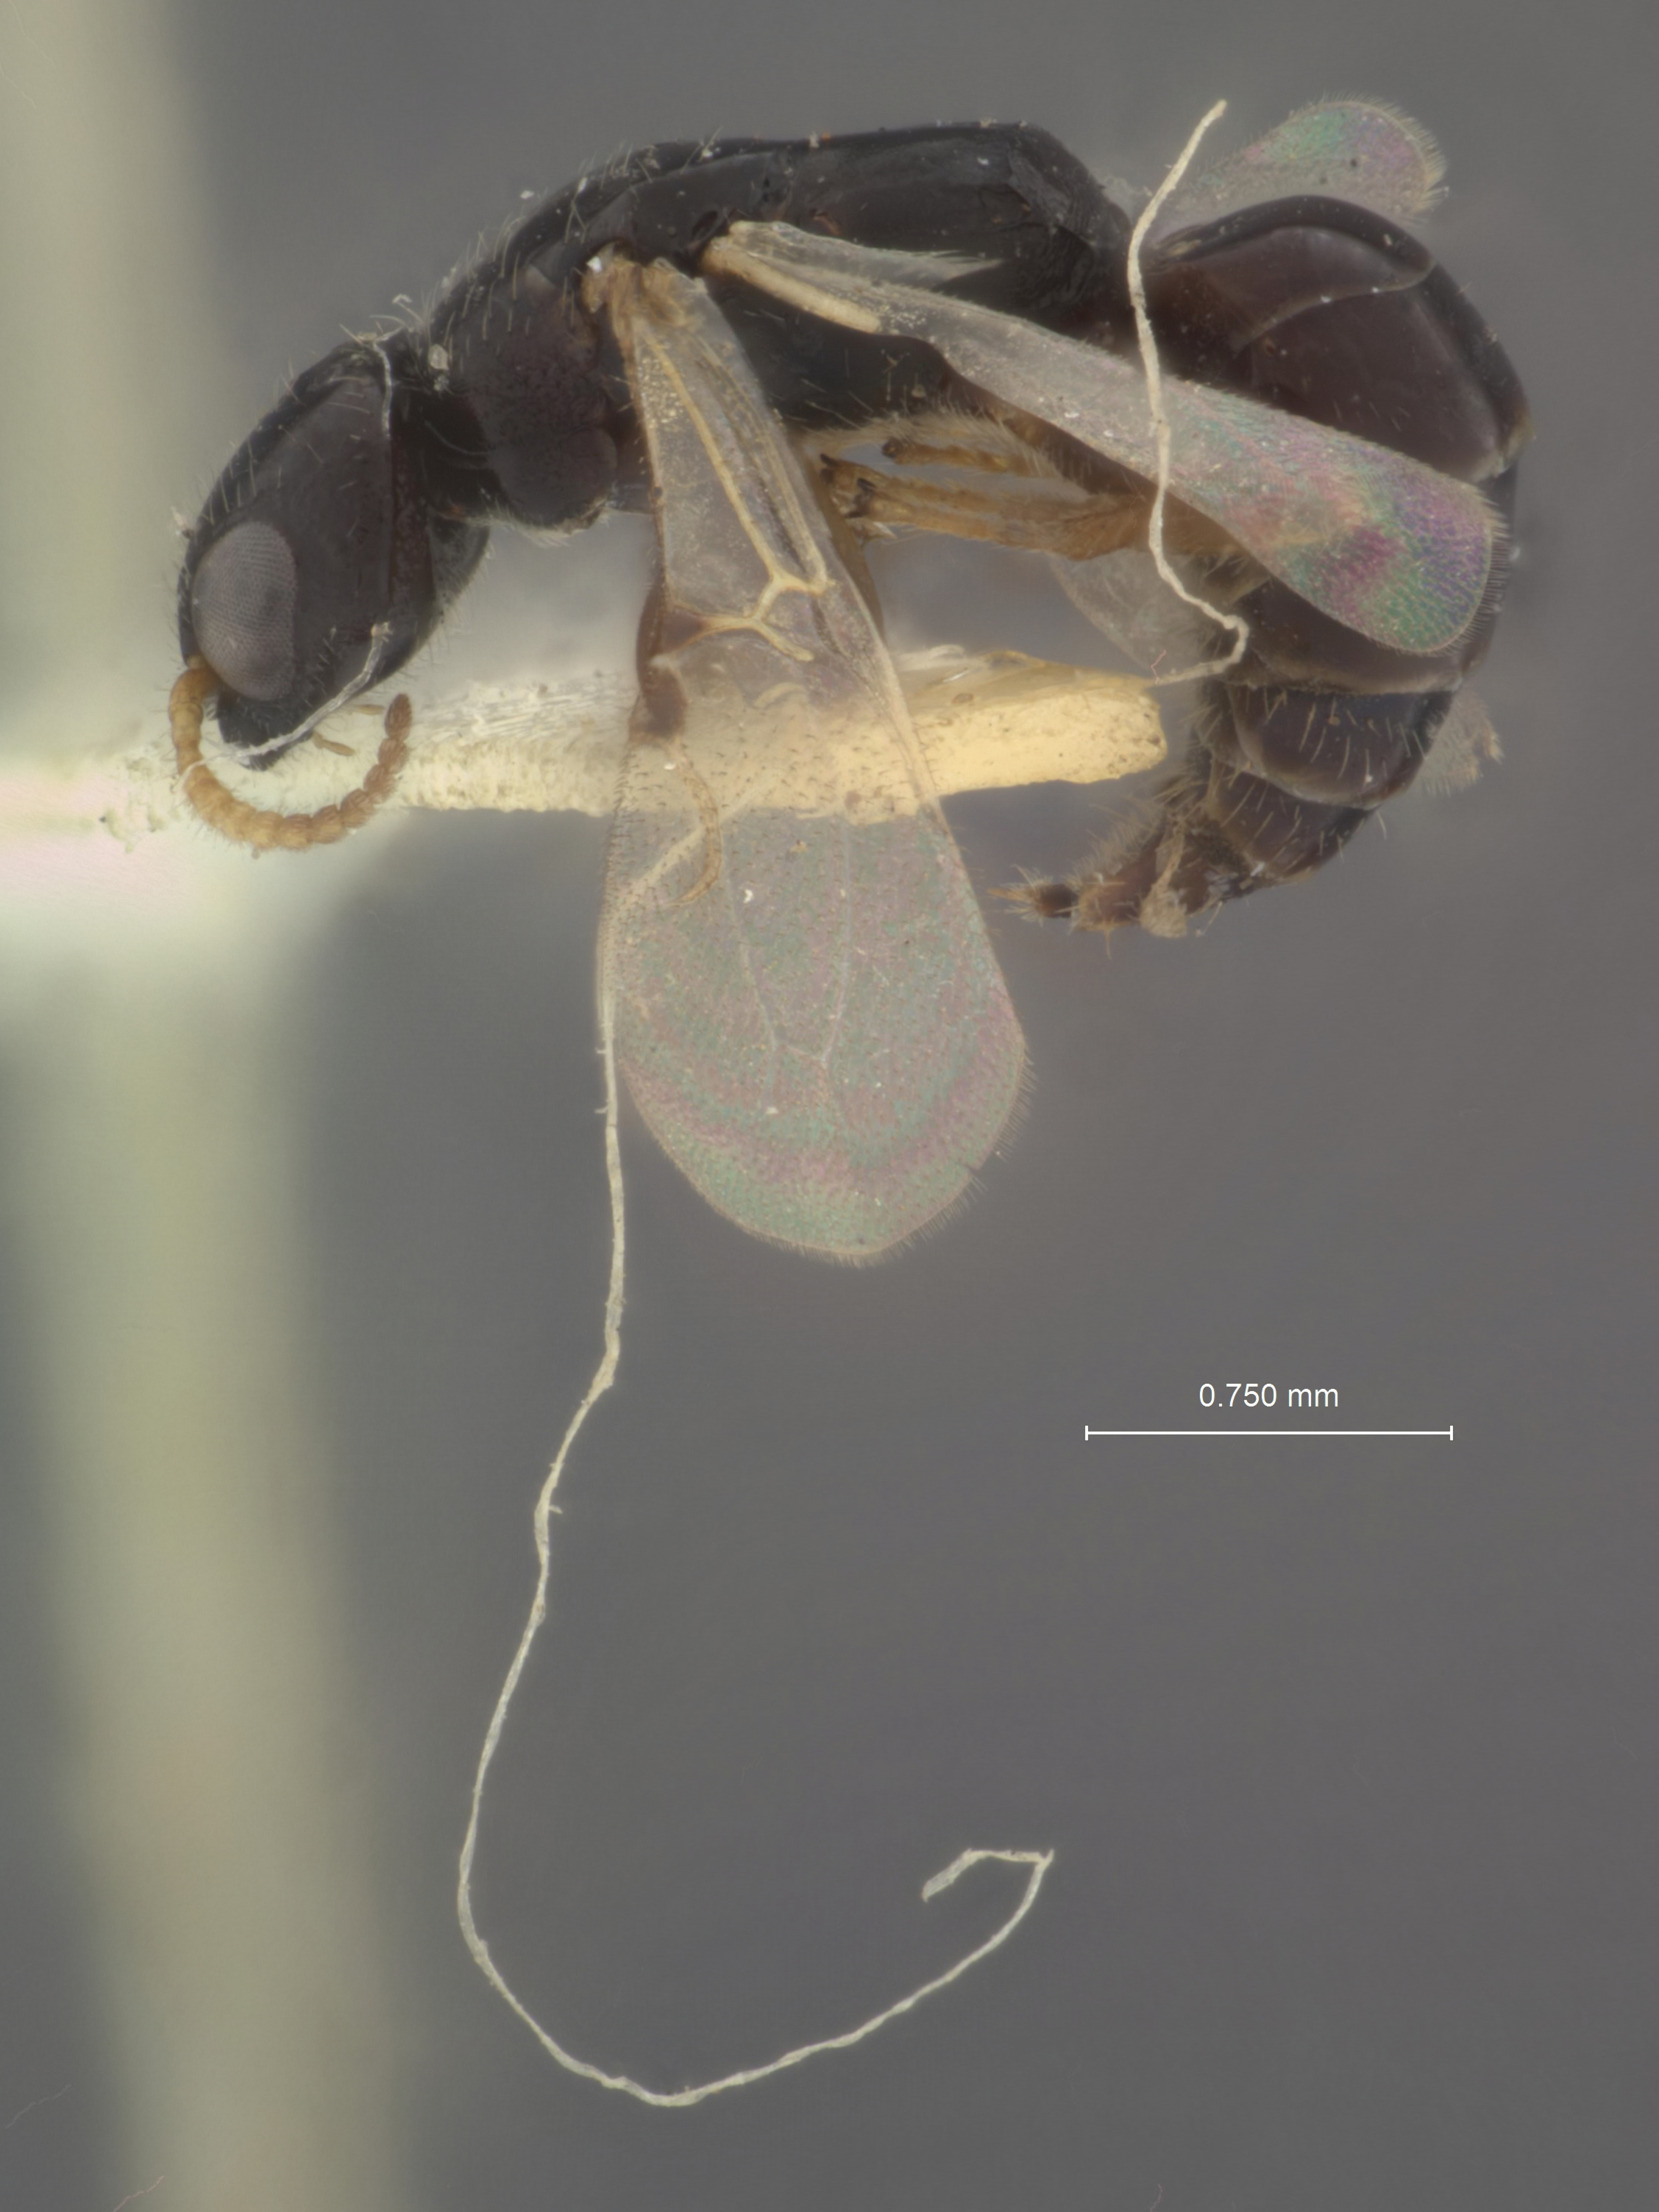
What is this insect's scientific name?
Trissomalus fulvicornis
